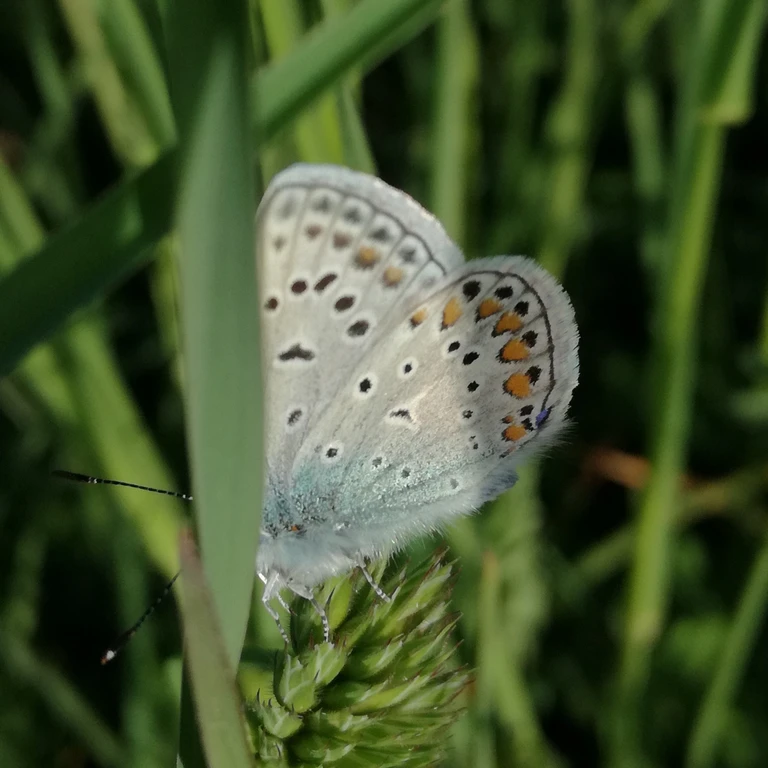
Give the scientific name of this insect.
Polyommatus icarus
